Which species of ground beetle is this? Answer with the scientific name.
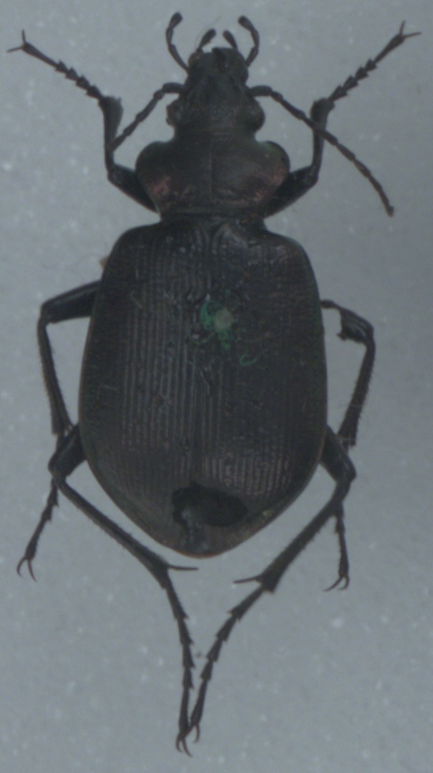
Calosoma inquisitor
